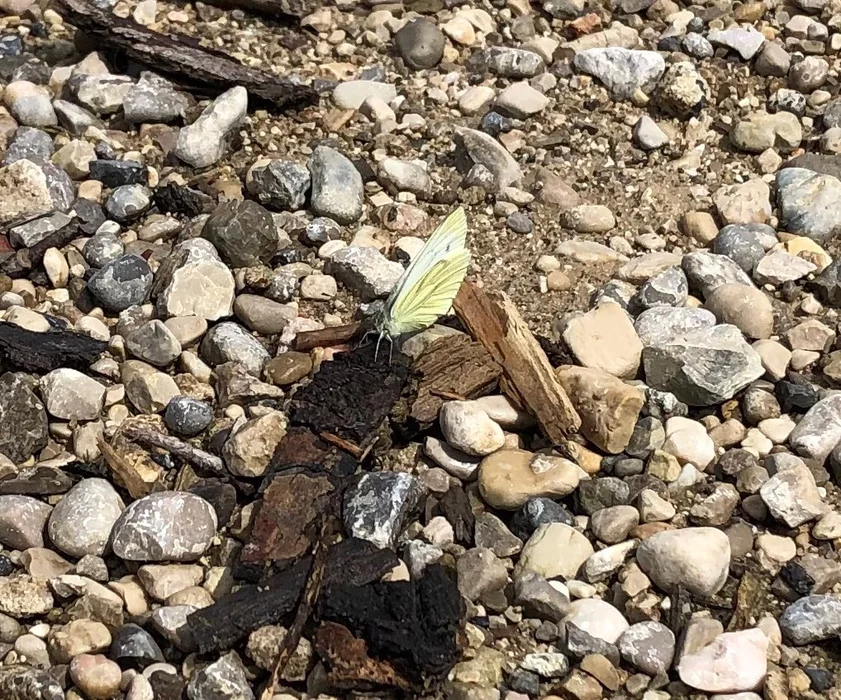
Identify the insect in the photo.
Pieris napi
